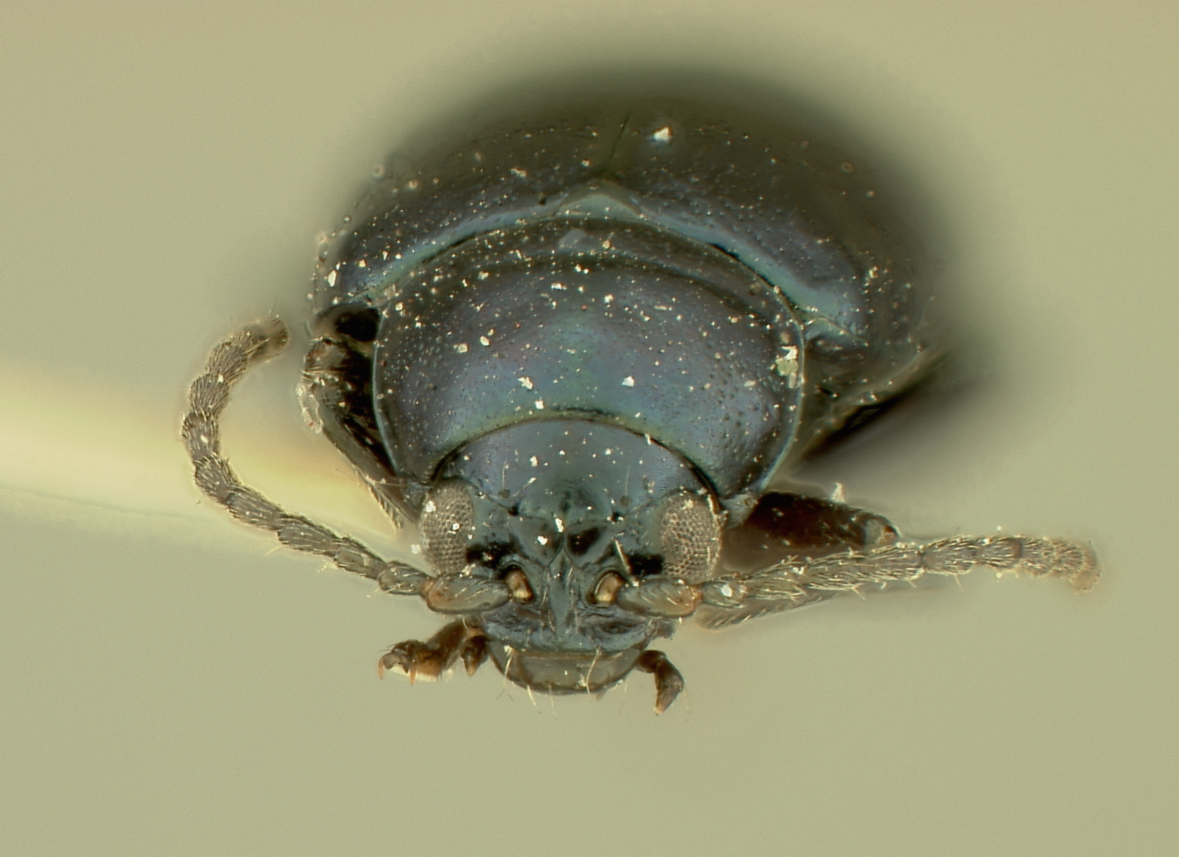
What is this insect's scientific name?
Haltica subopaca (also Altica subopaca)
